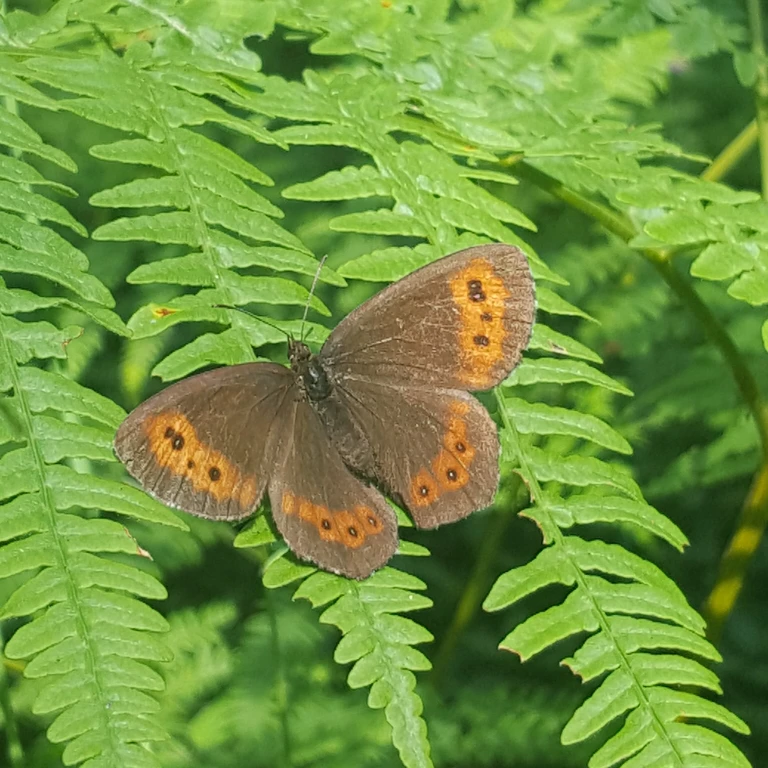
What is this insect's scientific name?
Erebia ligea
